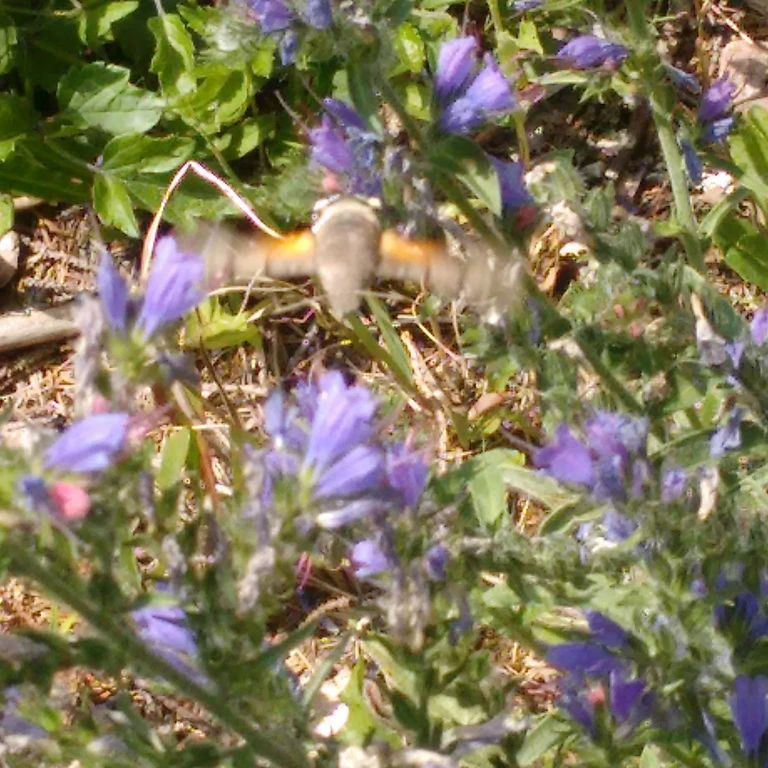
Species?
Macroglossum stellatarum
